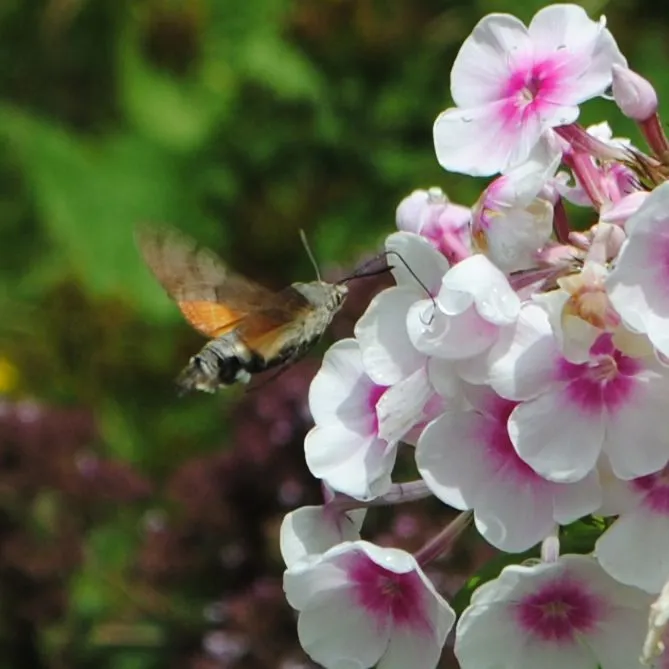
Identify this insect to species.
Macroglossum stellatarum
